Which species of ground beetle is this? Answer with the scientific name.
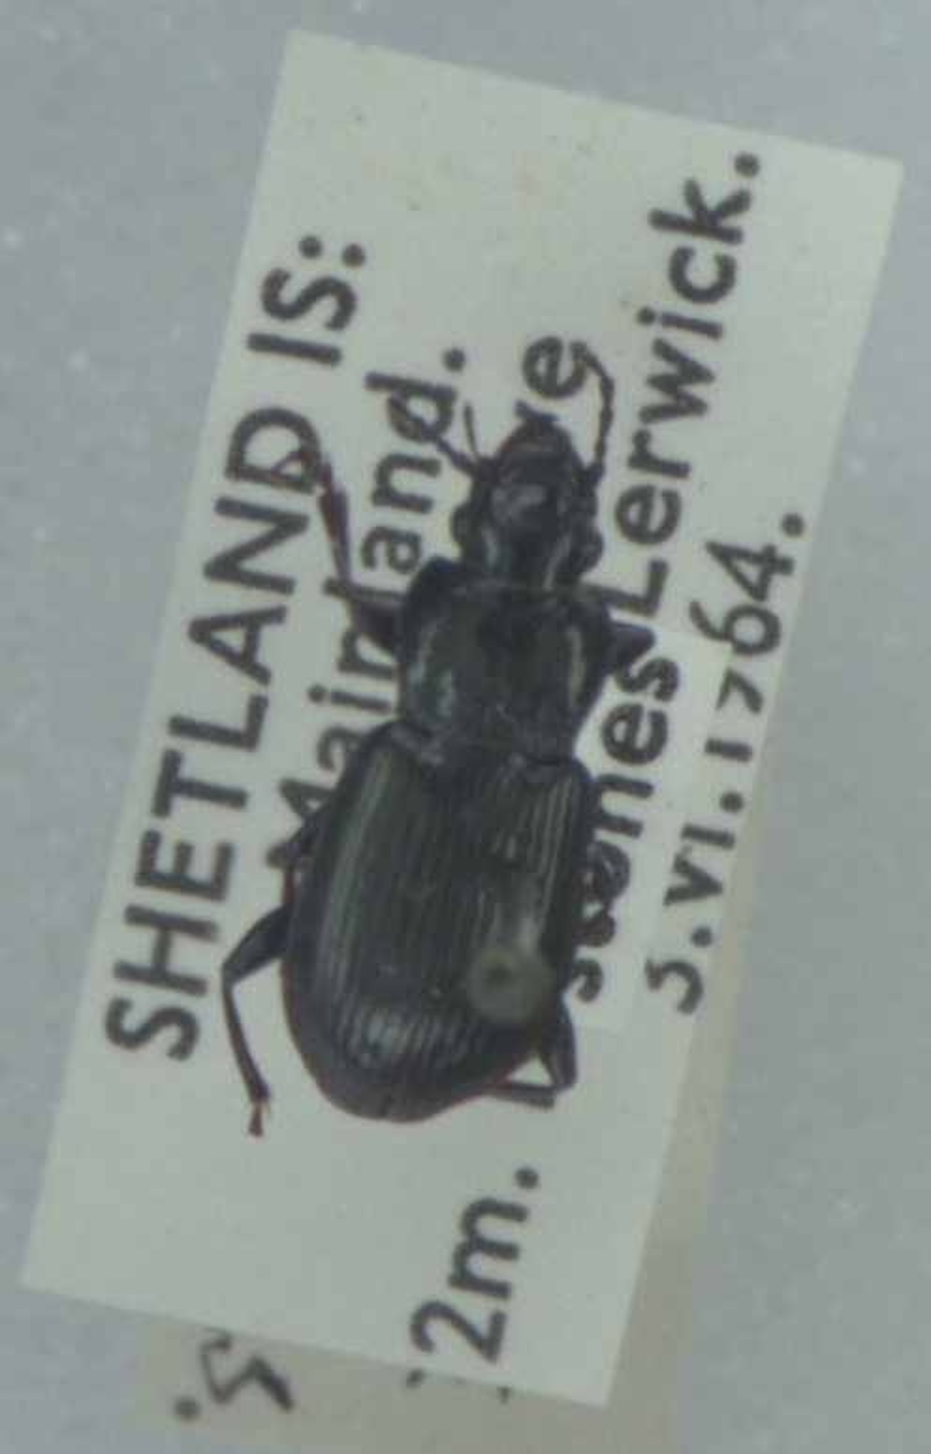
Nebria salina
